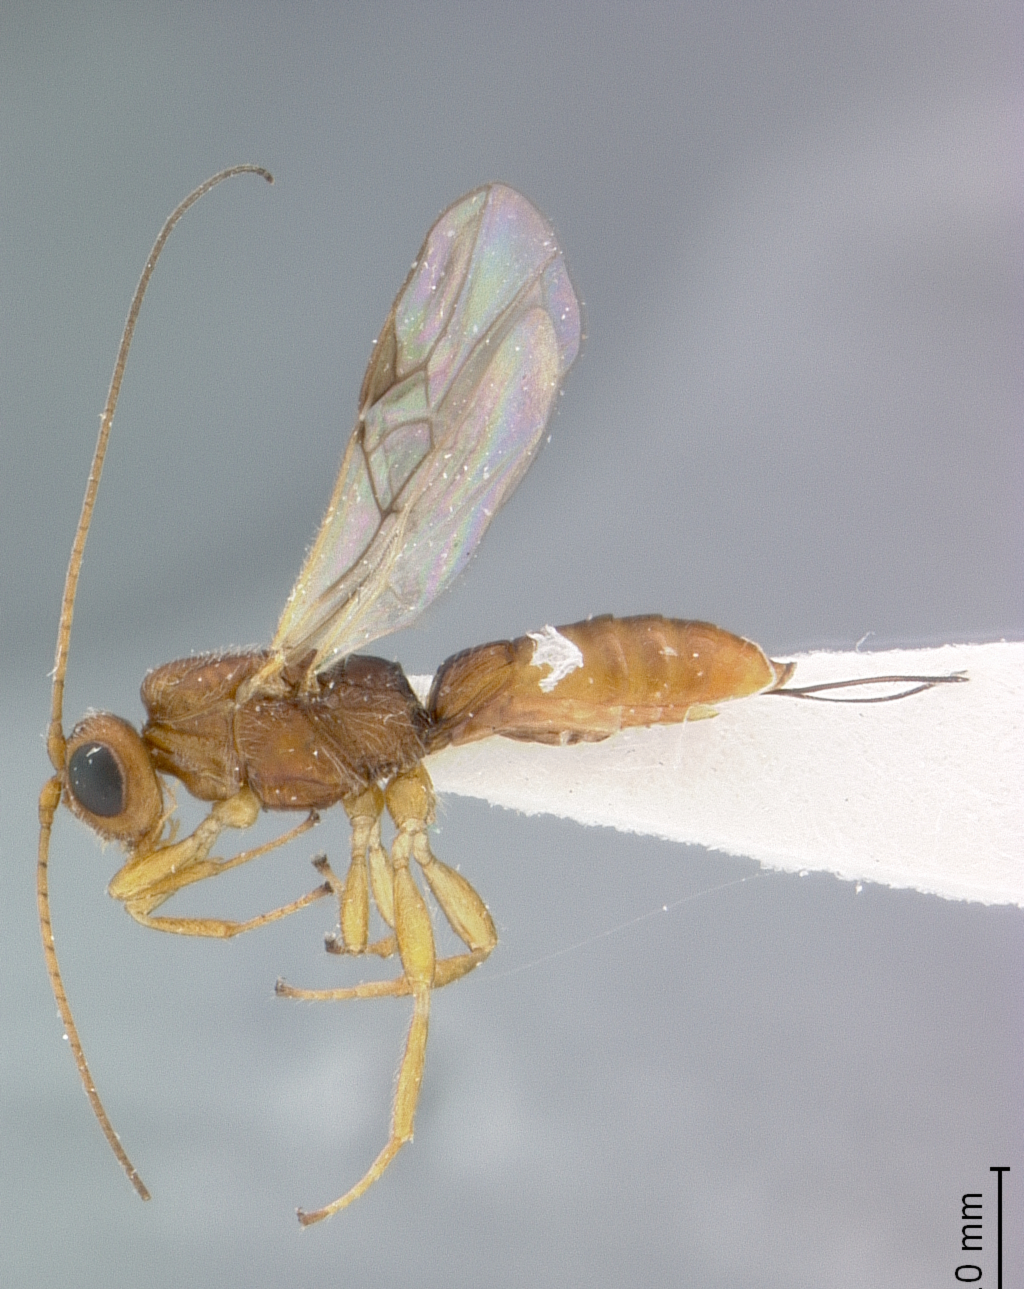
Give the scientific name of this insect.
Allorhogas brasiliensis
